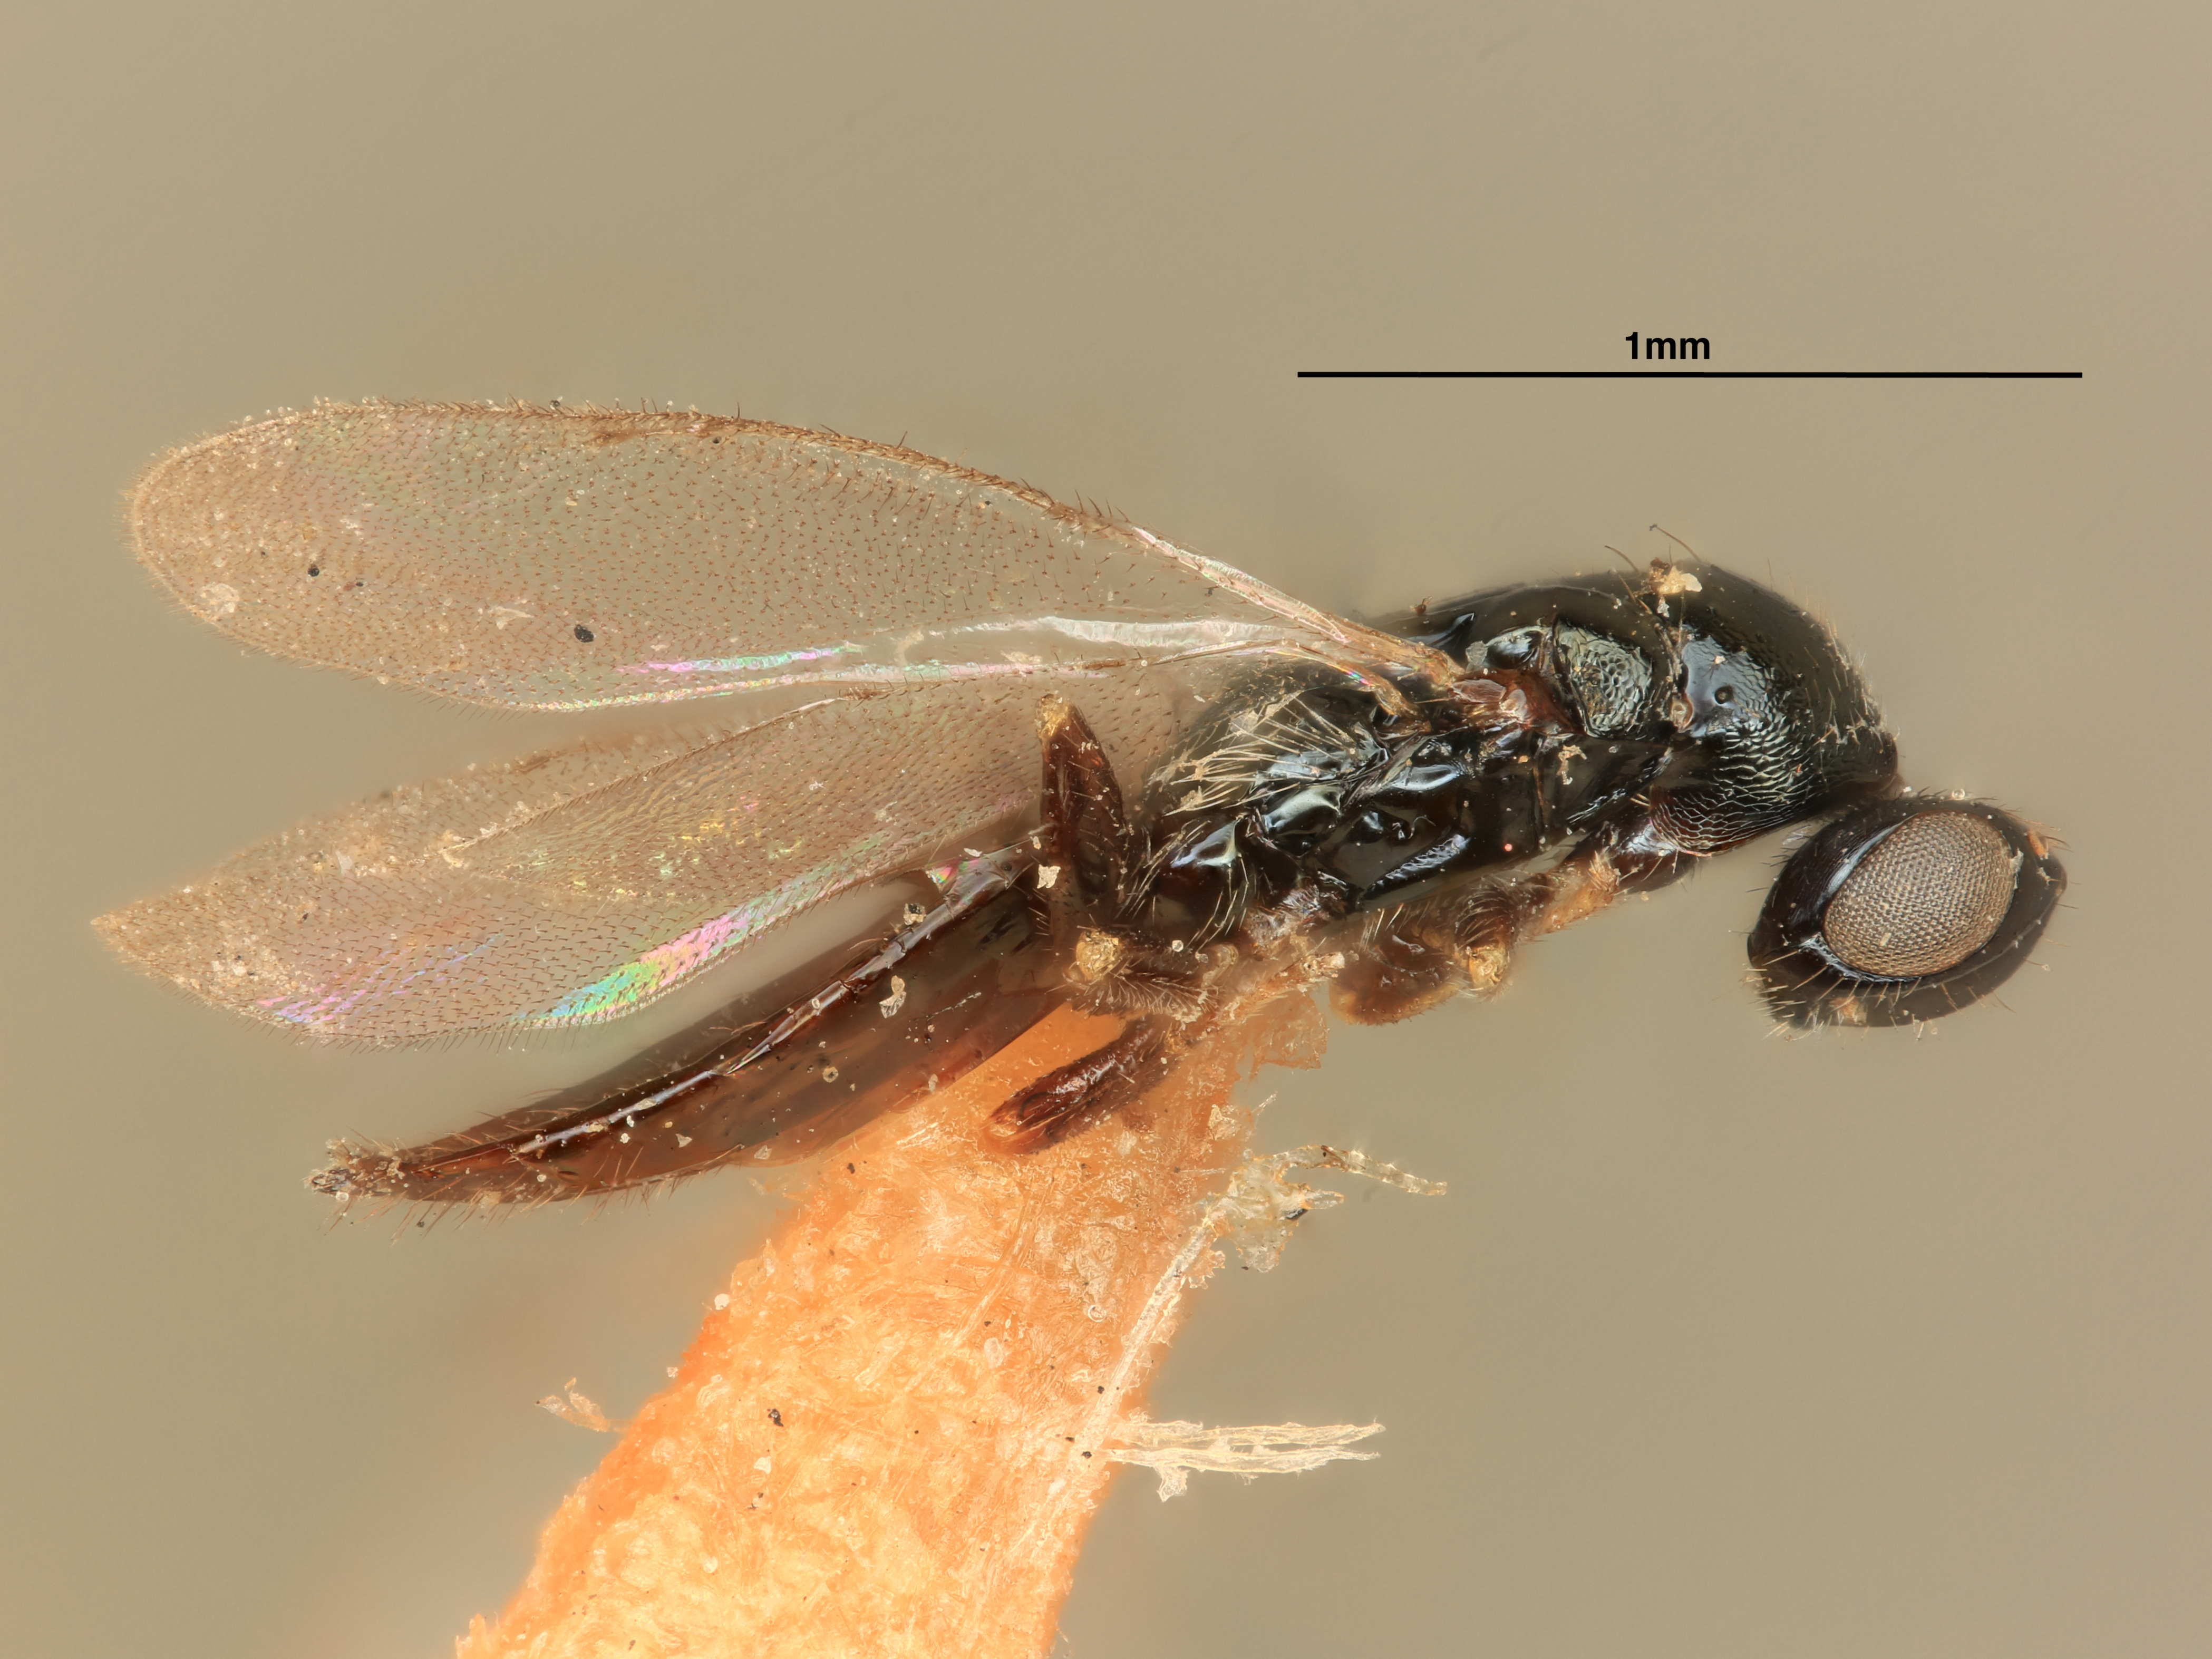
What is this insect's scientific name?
Elachistus evetriae
